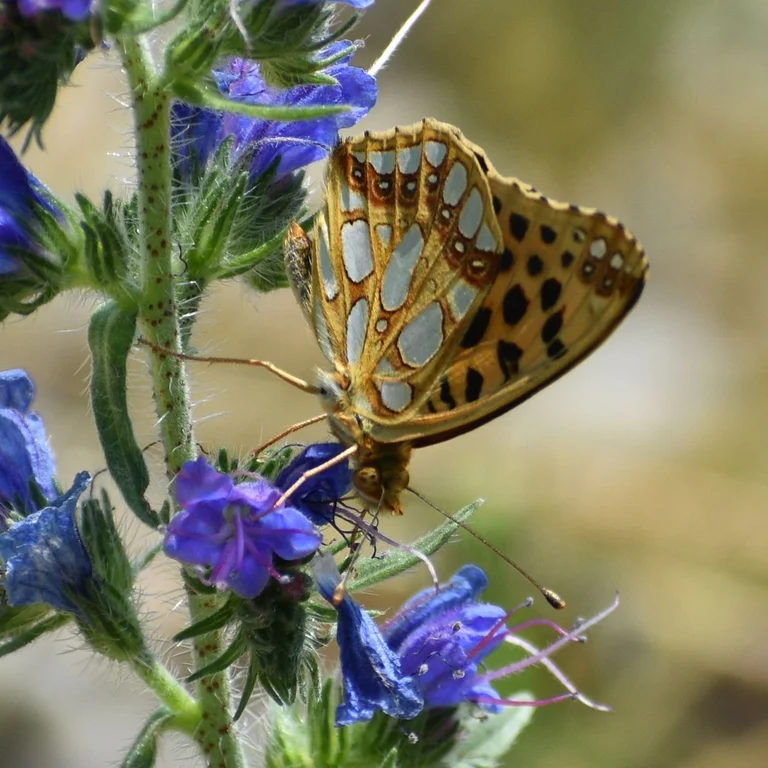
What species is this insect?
Issoria lathonia
